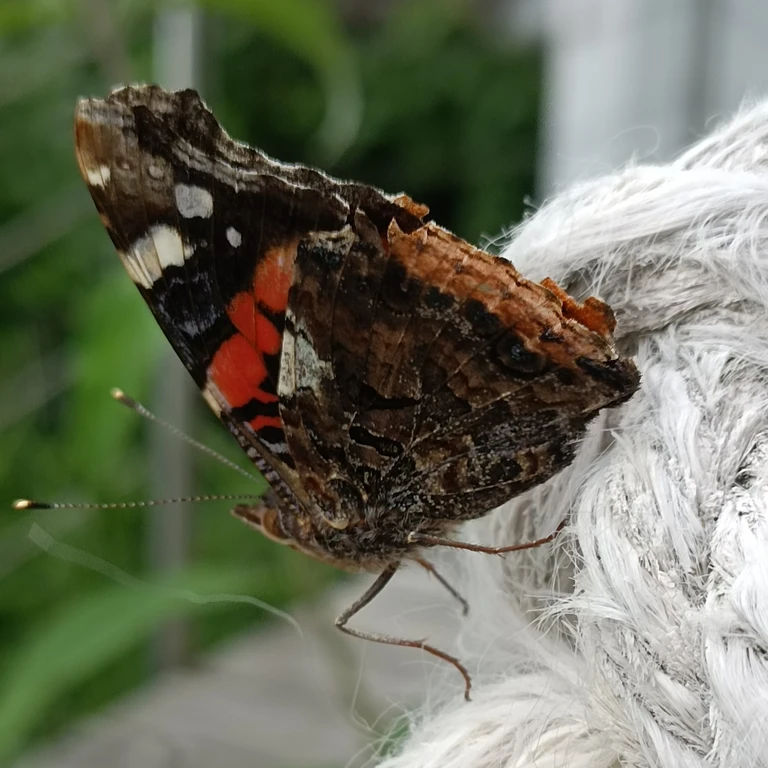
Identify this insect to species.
Vanessa atalanta
